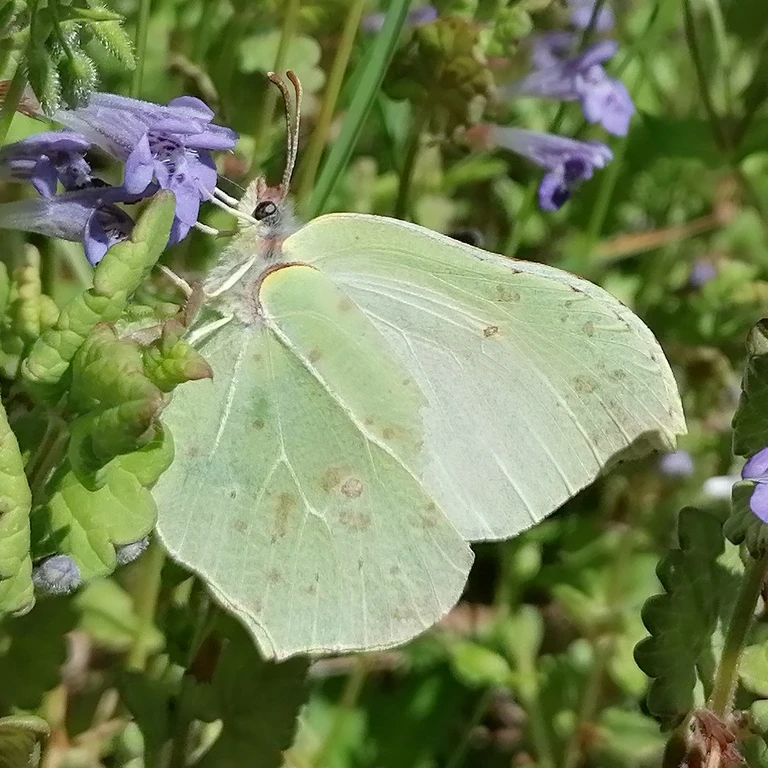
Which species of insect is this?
Gonepteryx rhamni
